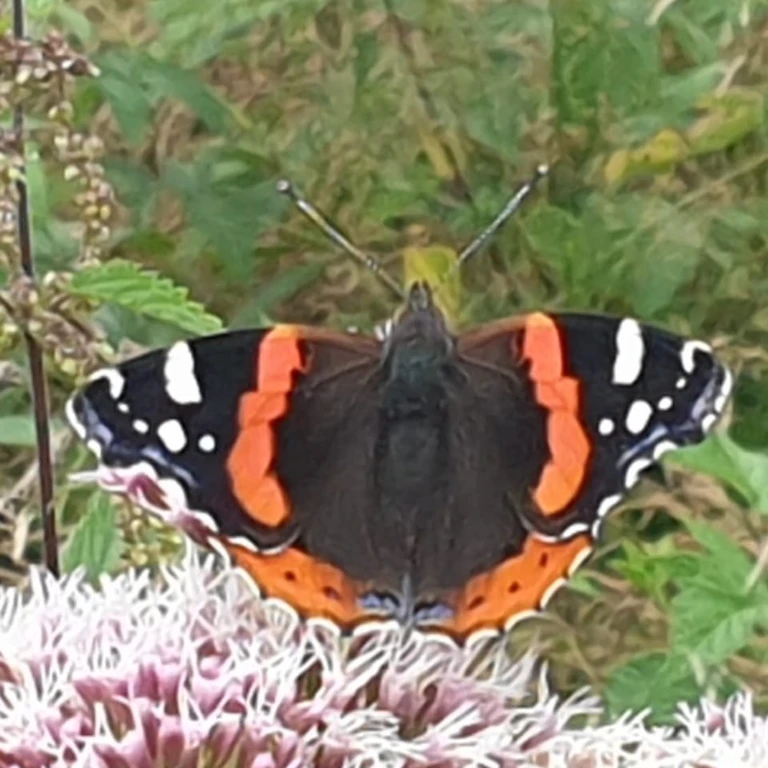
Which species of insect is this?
Vanessa atalanta
